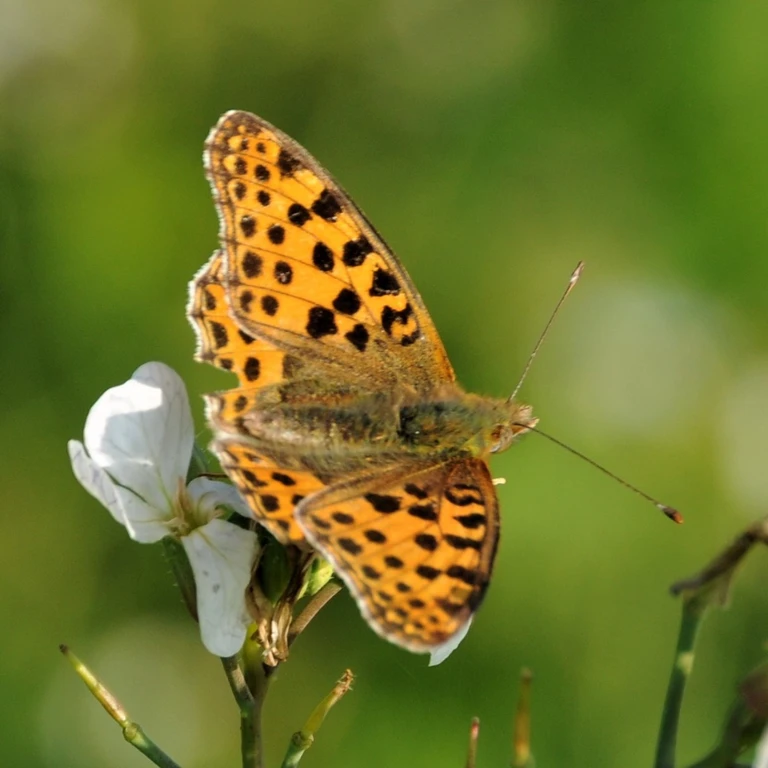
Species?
Issoria lathonia
